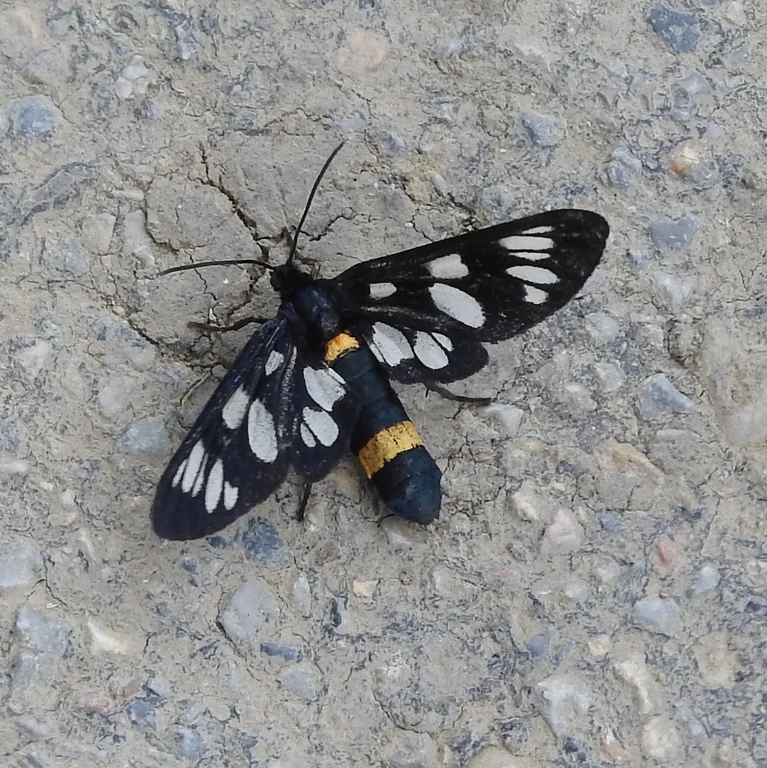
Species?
Amata phegea
